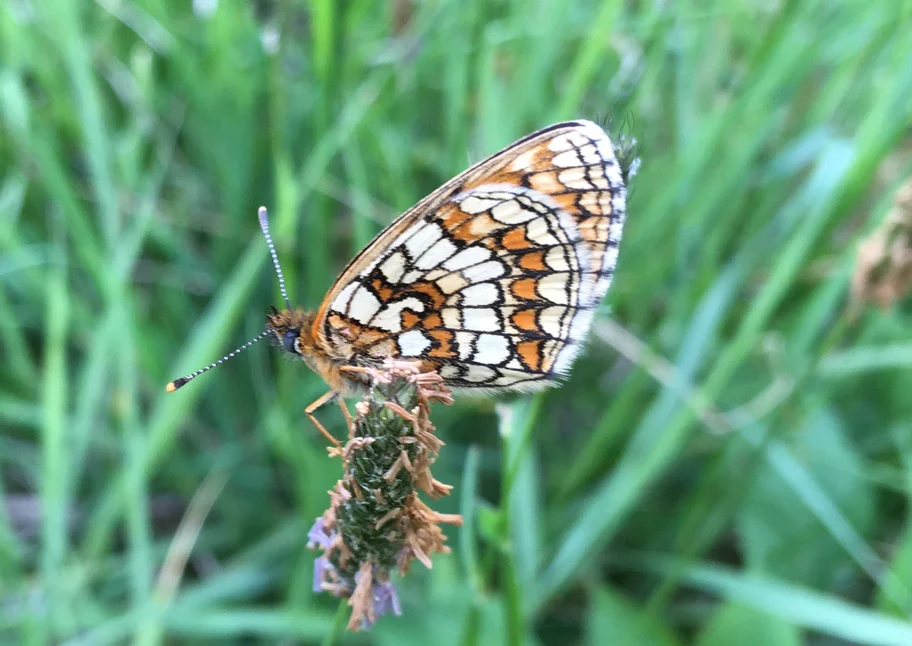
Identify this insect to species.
Melitaea athalia
